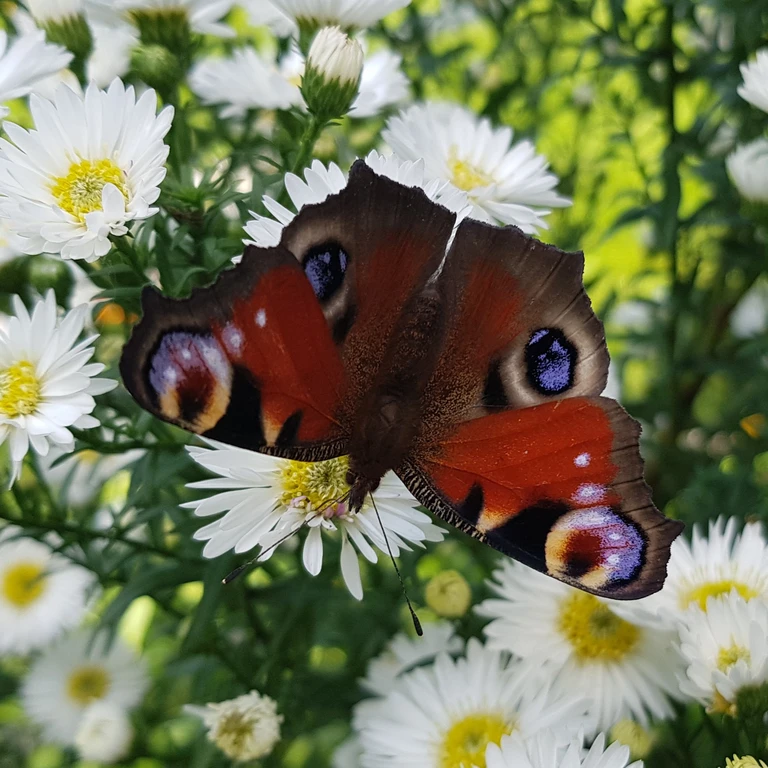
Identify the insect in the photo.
Aglais io
